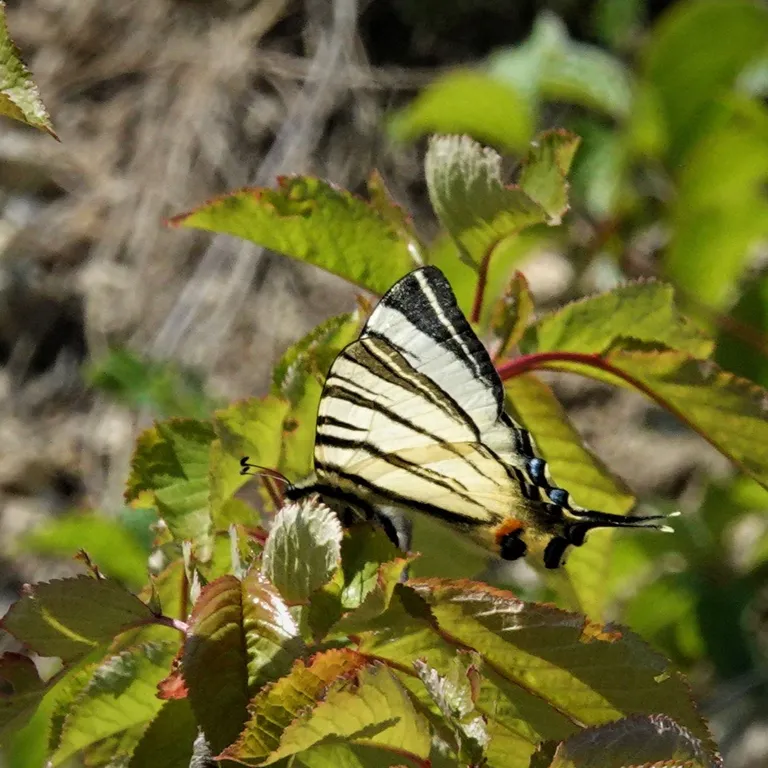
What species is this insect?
Iphiclides podalirius
